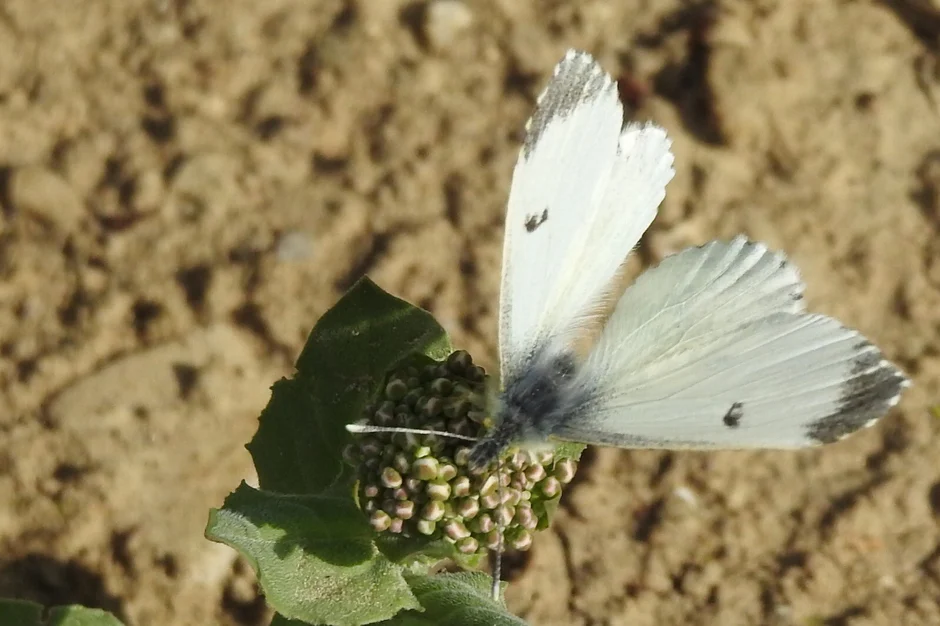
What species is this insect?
Anthocharis cardamines
